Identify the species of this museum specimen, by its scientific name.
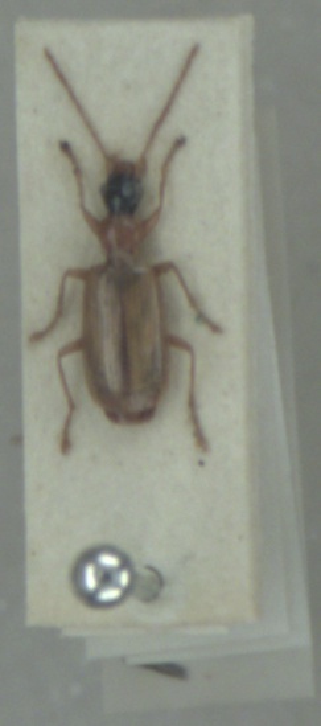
Demetrias atricapillus
